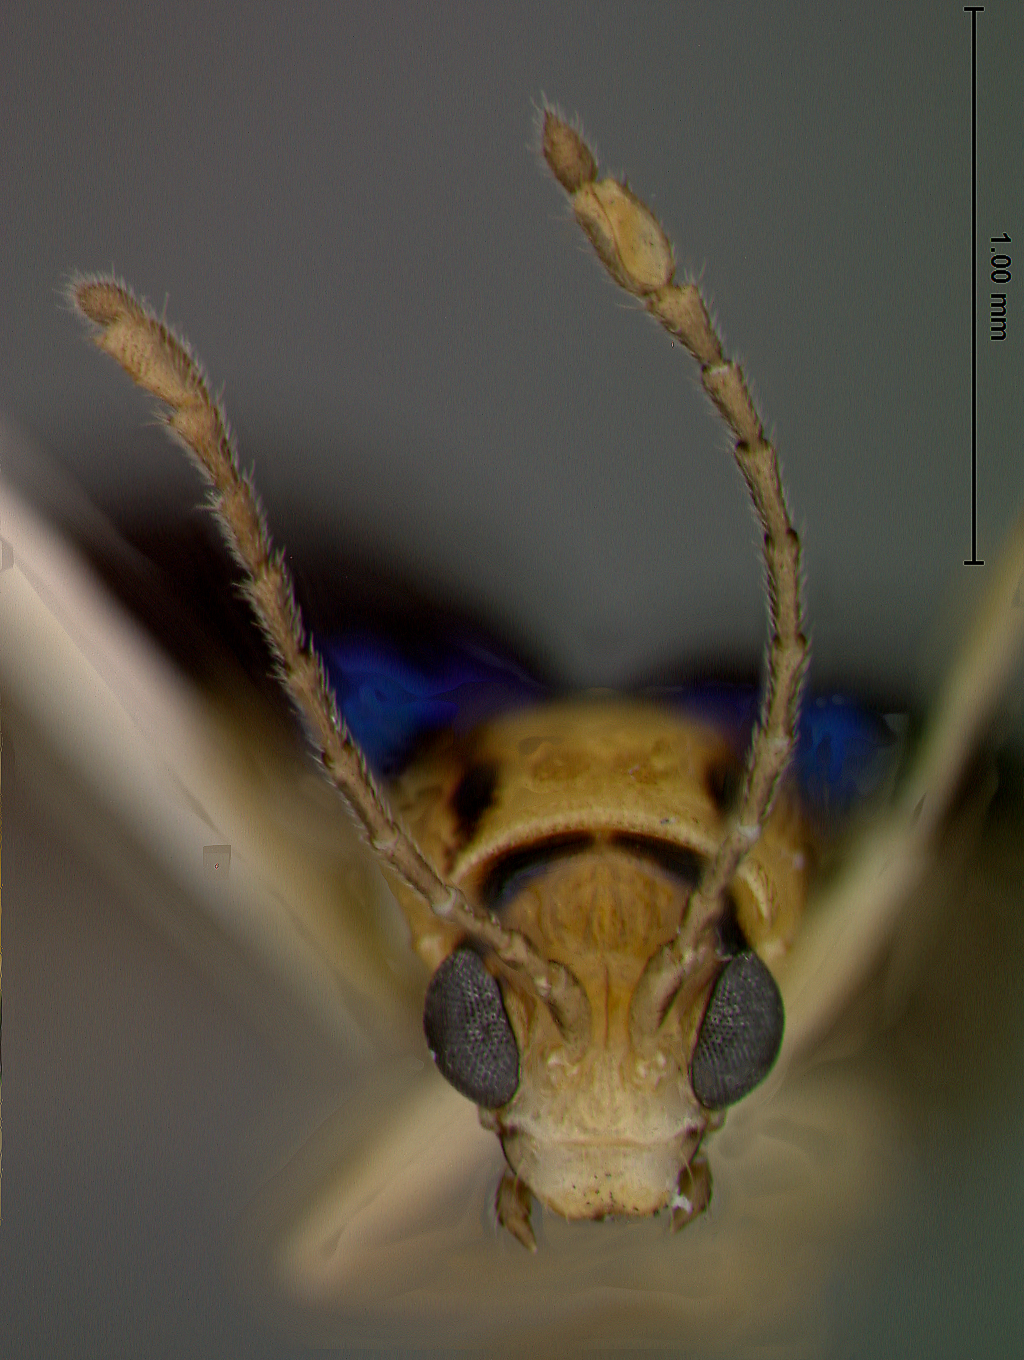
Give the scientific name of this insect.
Ectmesopus vitticollis
